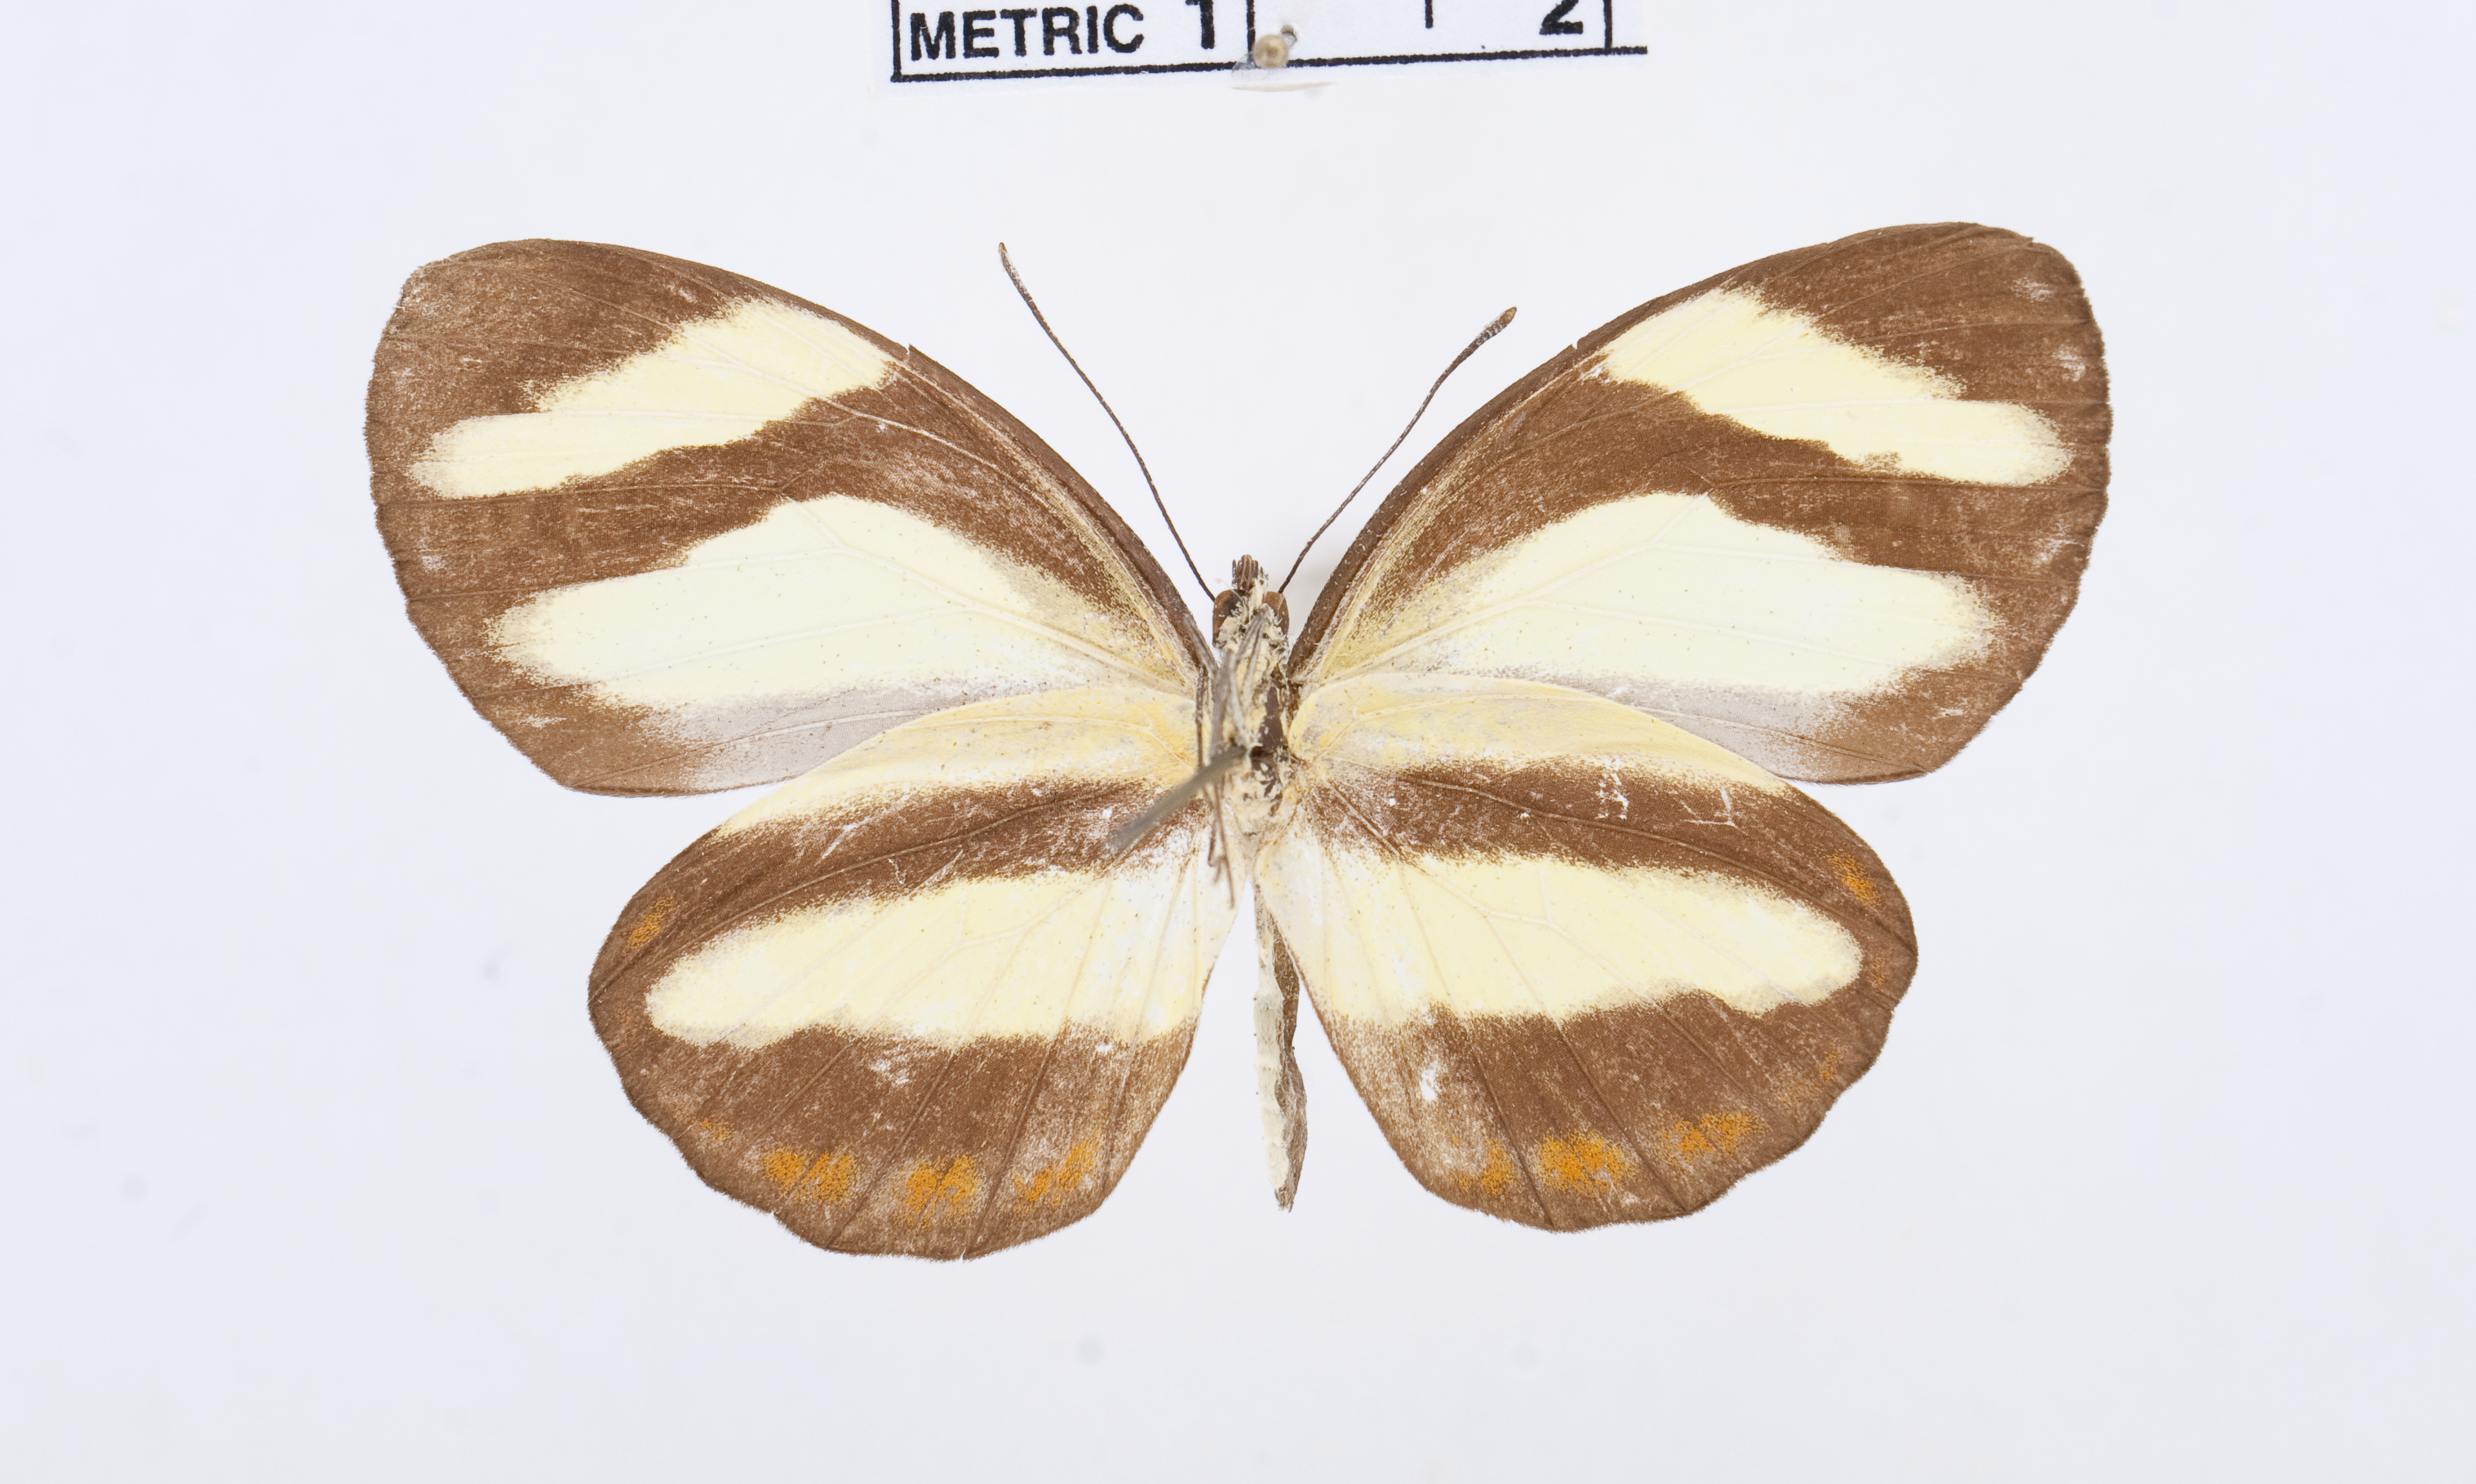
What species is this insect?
Itaballia pandosia
